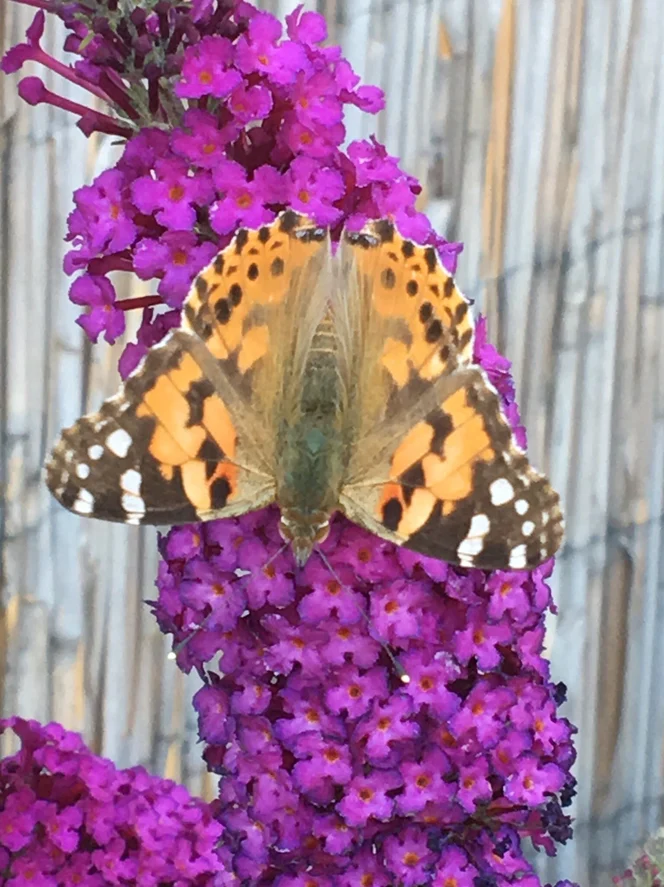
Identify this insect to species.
Vanessa cardui
